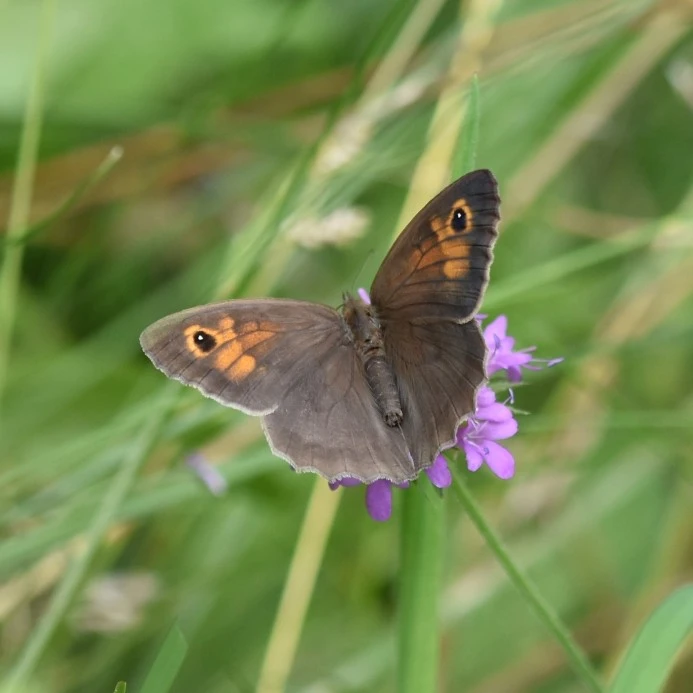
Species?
Maniola jurtina
